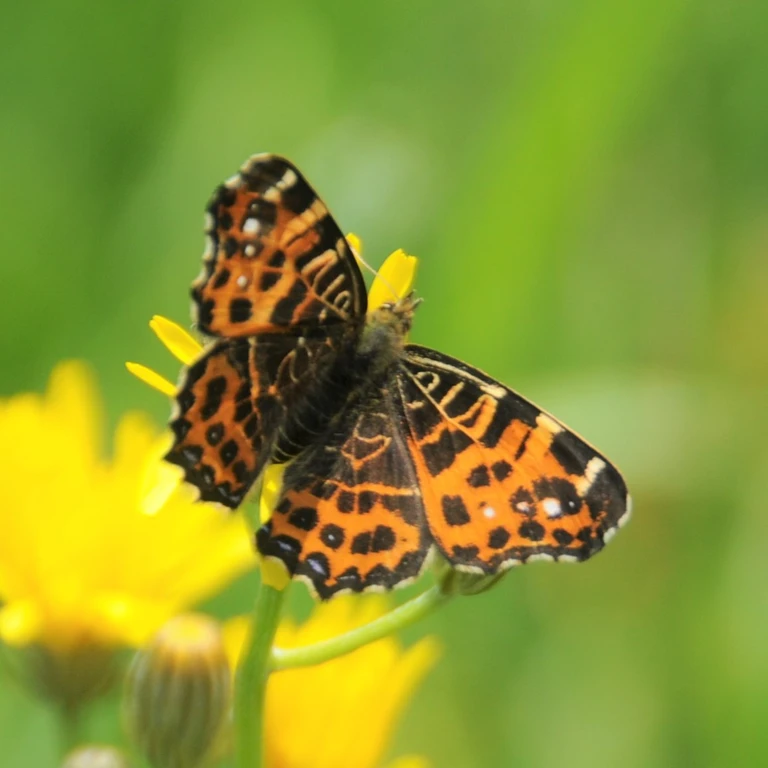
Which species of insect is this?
Araschnia levana
